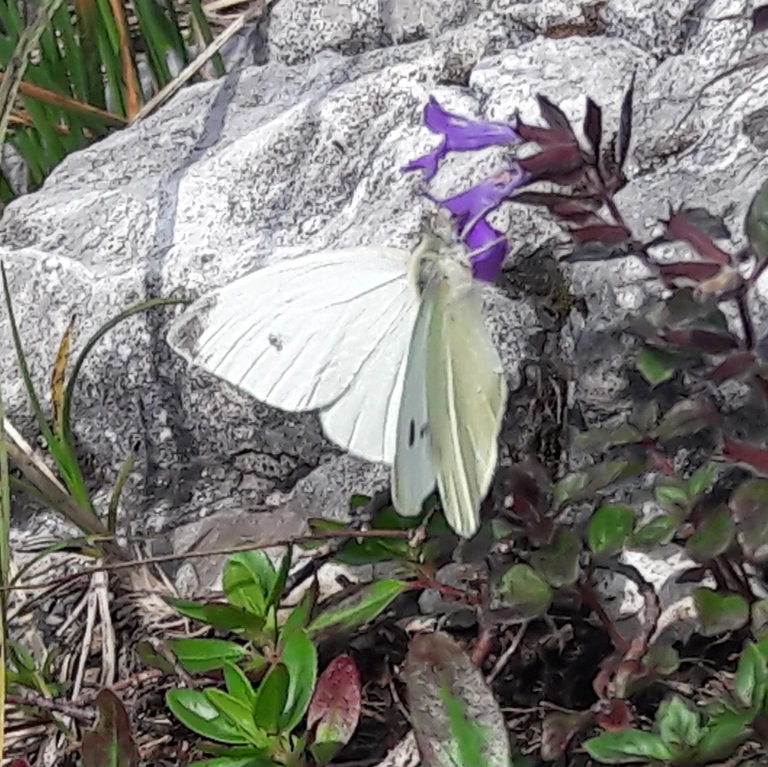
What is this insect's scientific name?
Pieris rapae
